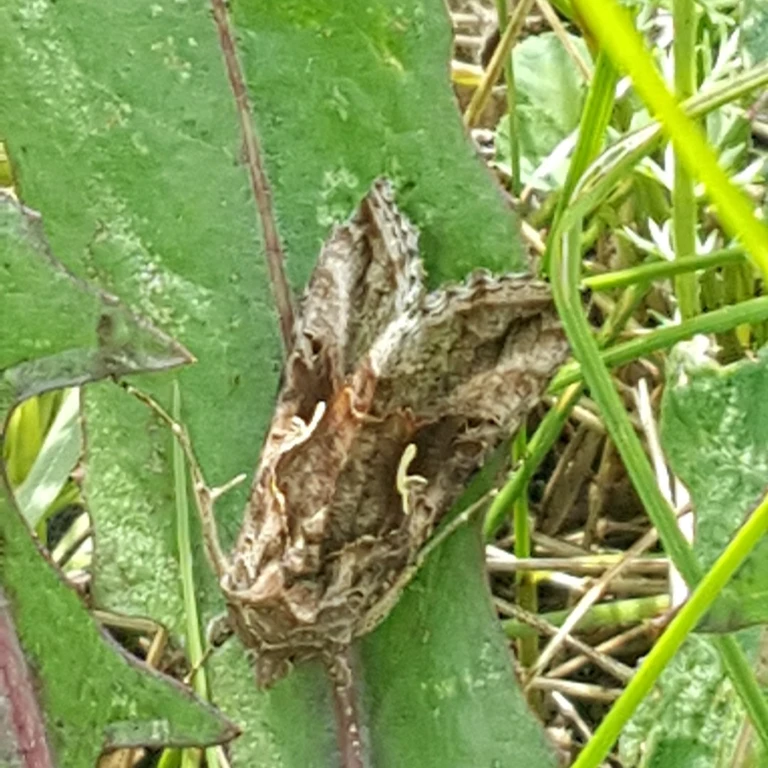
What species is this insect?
Autographa gamma
